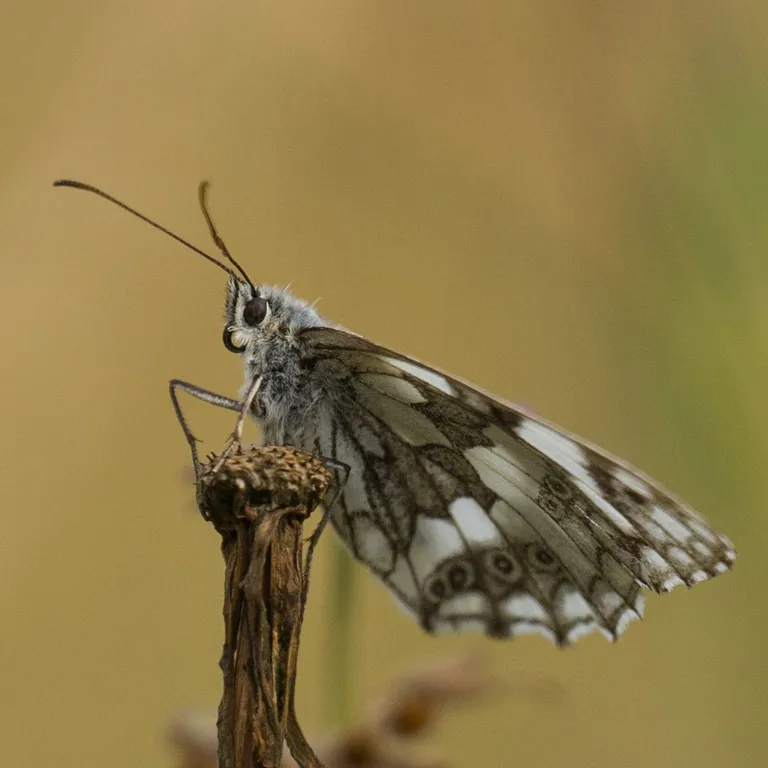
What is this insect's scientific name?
Melanargia galathea
